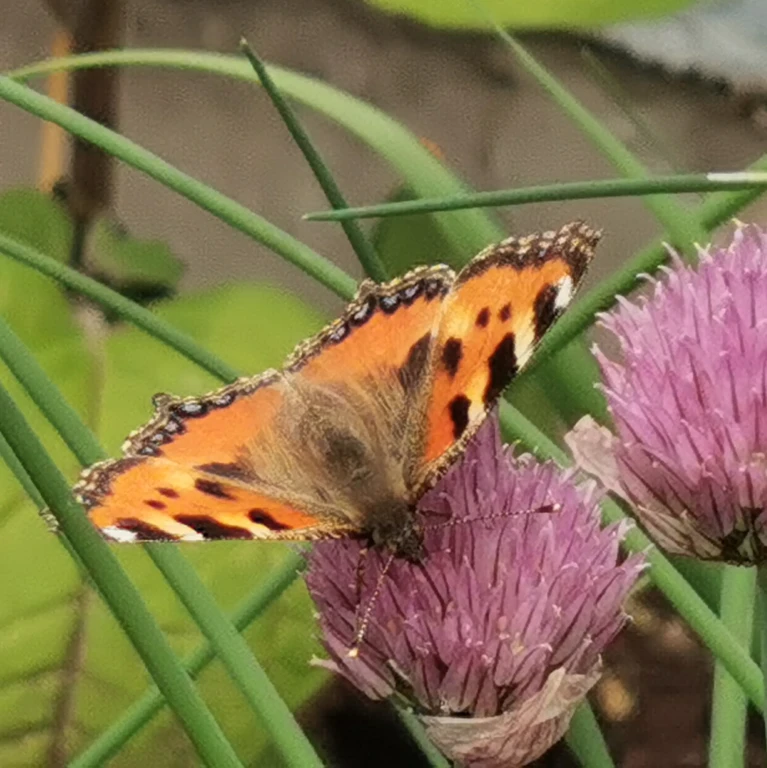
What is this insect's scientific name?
Aglais urticae
